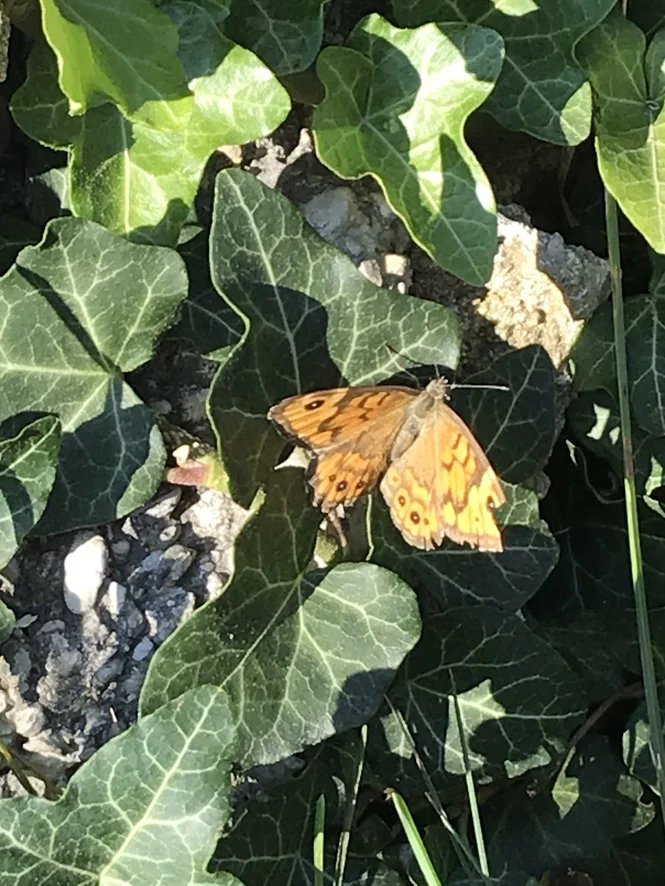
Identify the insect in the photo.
Lasiommata megera (also Pararge megera)
